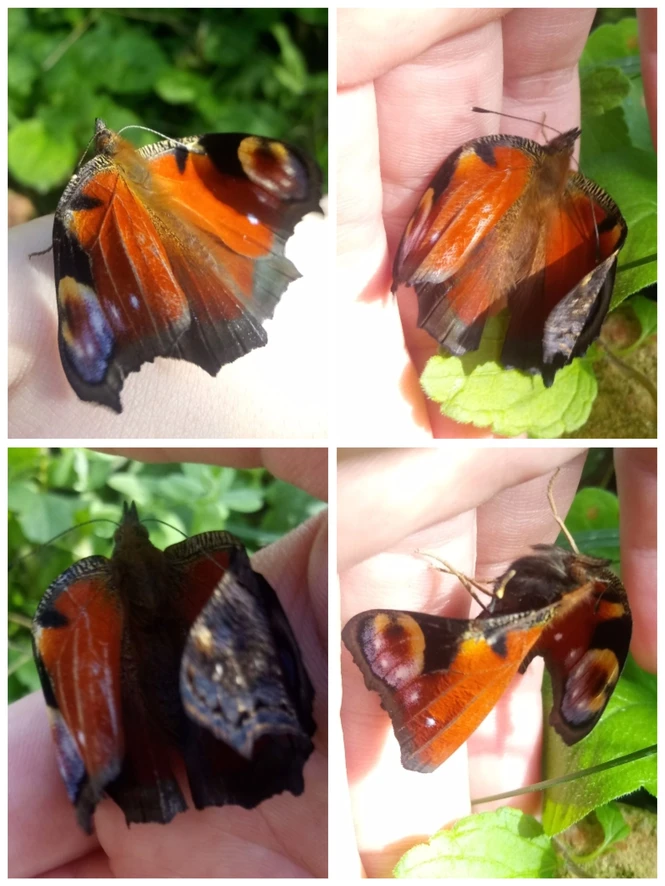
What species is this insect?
Aglais io
